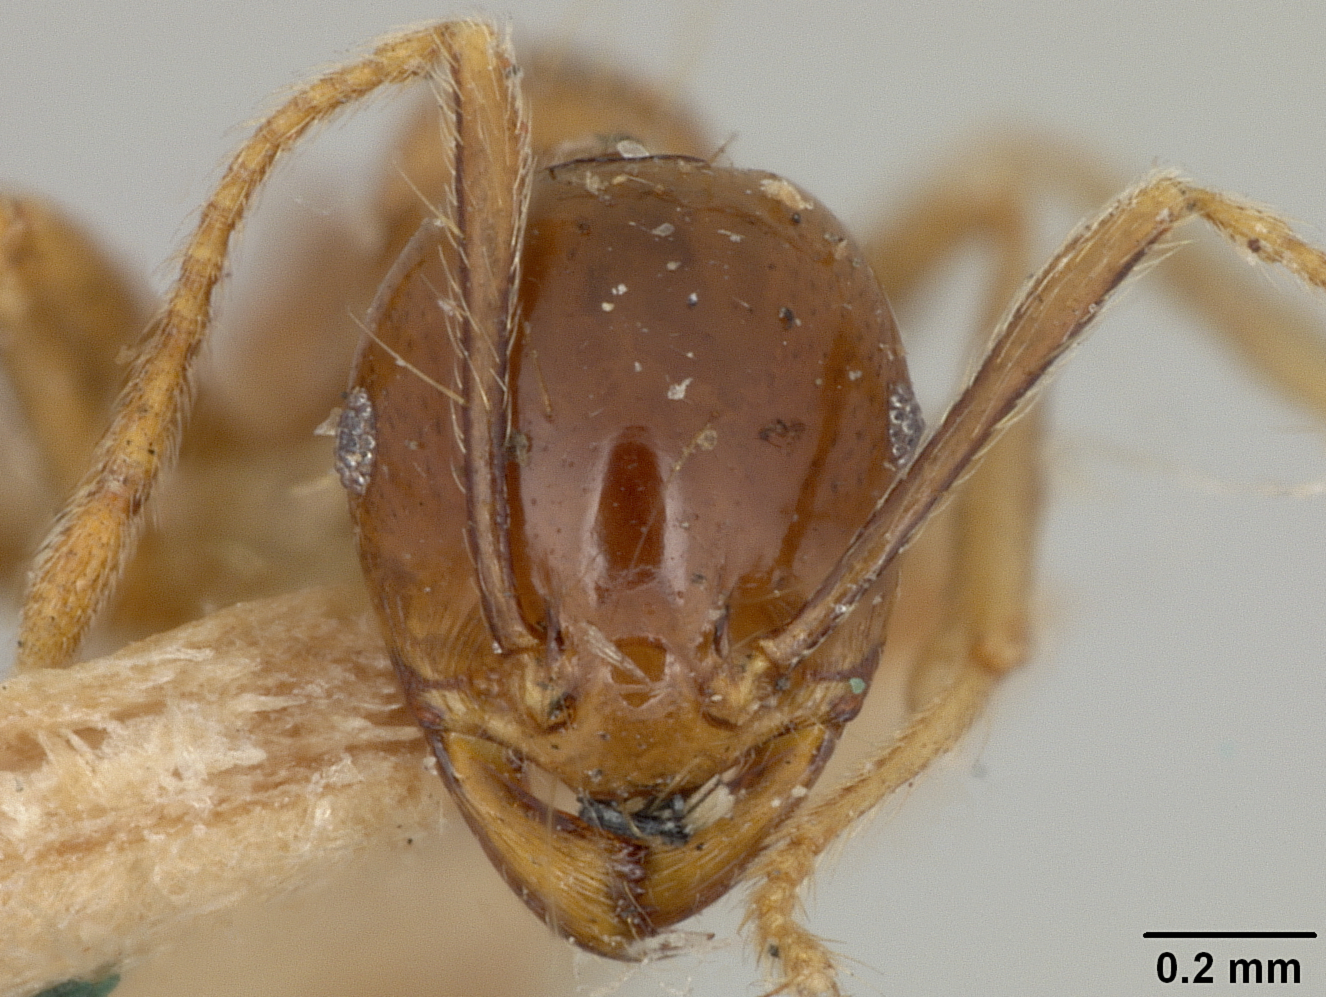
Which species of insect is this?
Pheidologeton diversus
